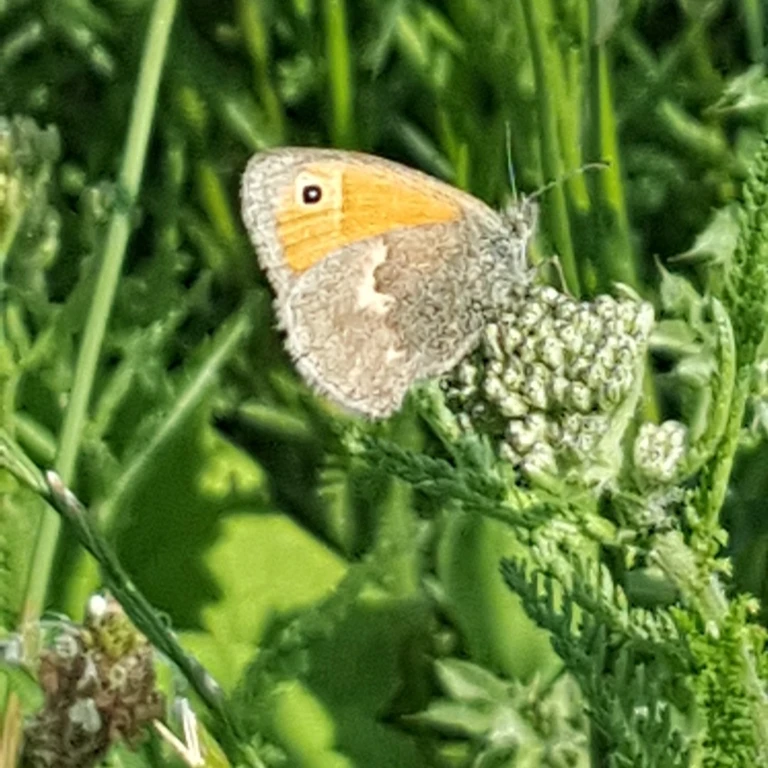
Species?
Coenonympha pamphilus
